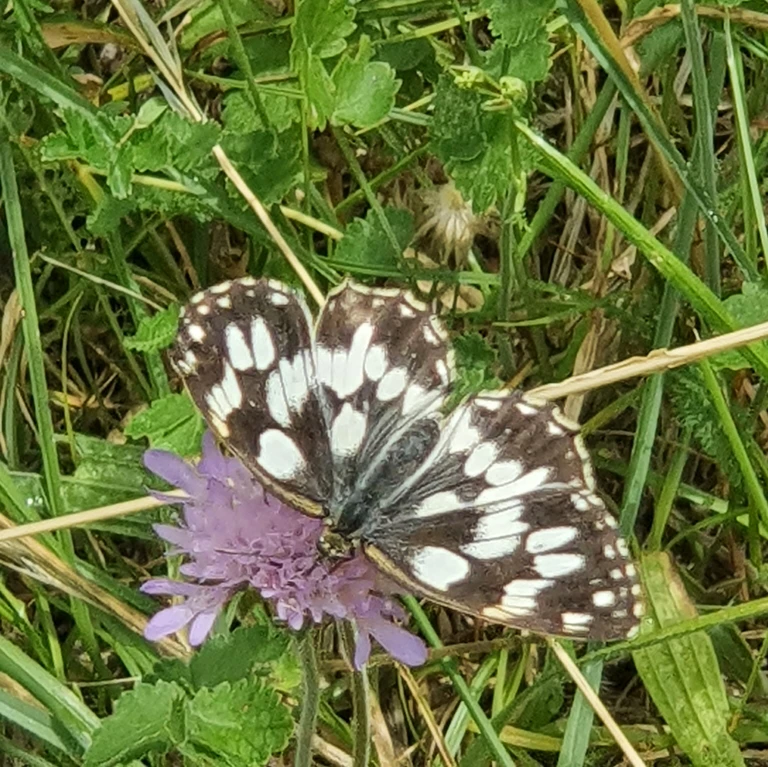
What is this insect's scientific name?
Melanargia galathea
